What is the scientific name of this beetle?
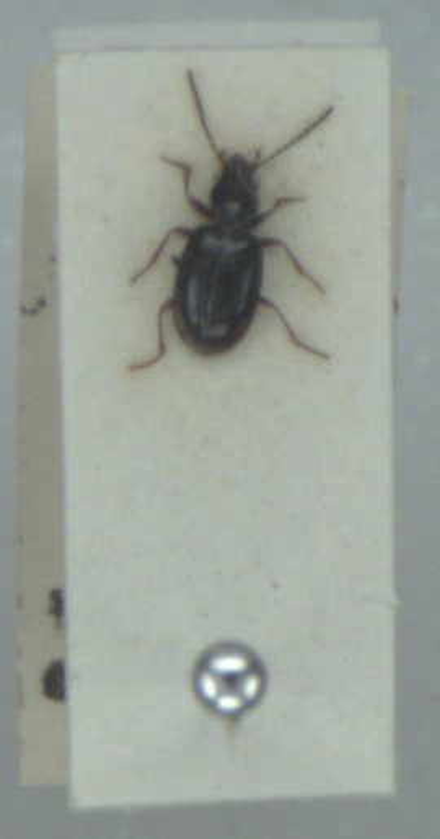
Bembidion doris
